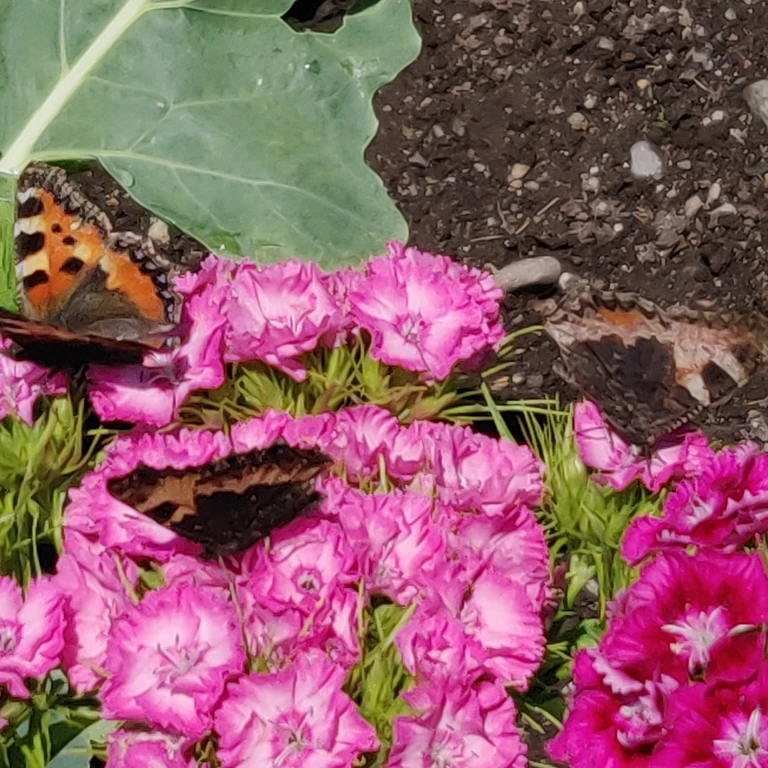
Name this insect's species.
Aglais urticae
